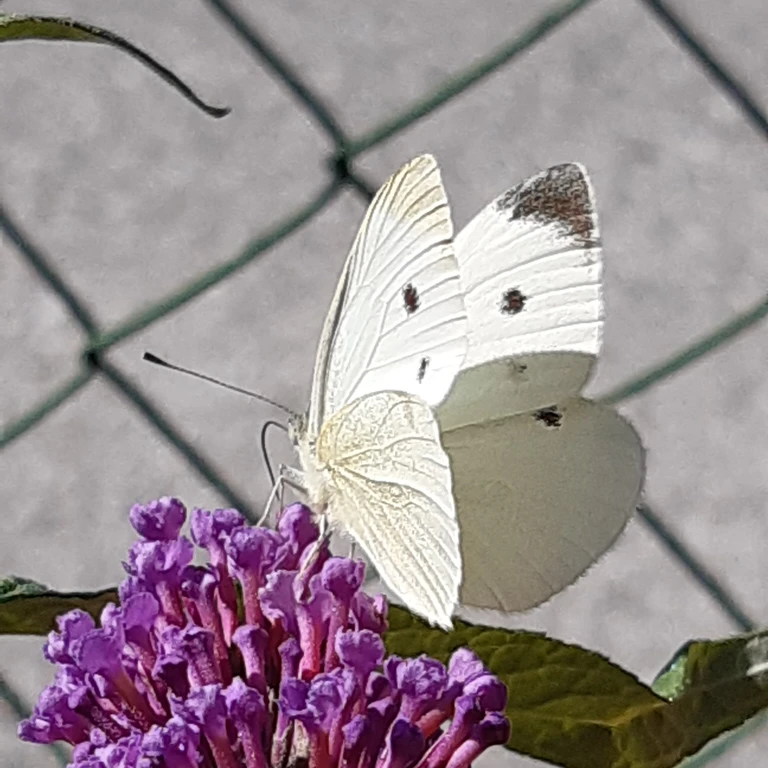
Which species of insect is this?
Pieris rapae
